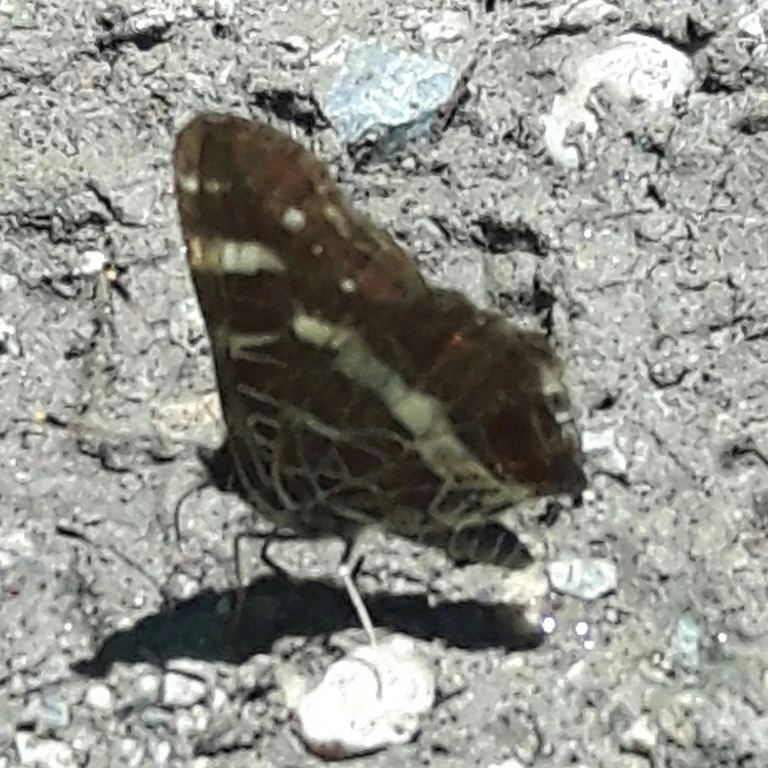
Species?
Araschnia levana
